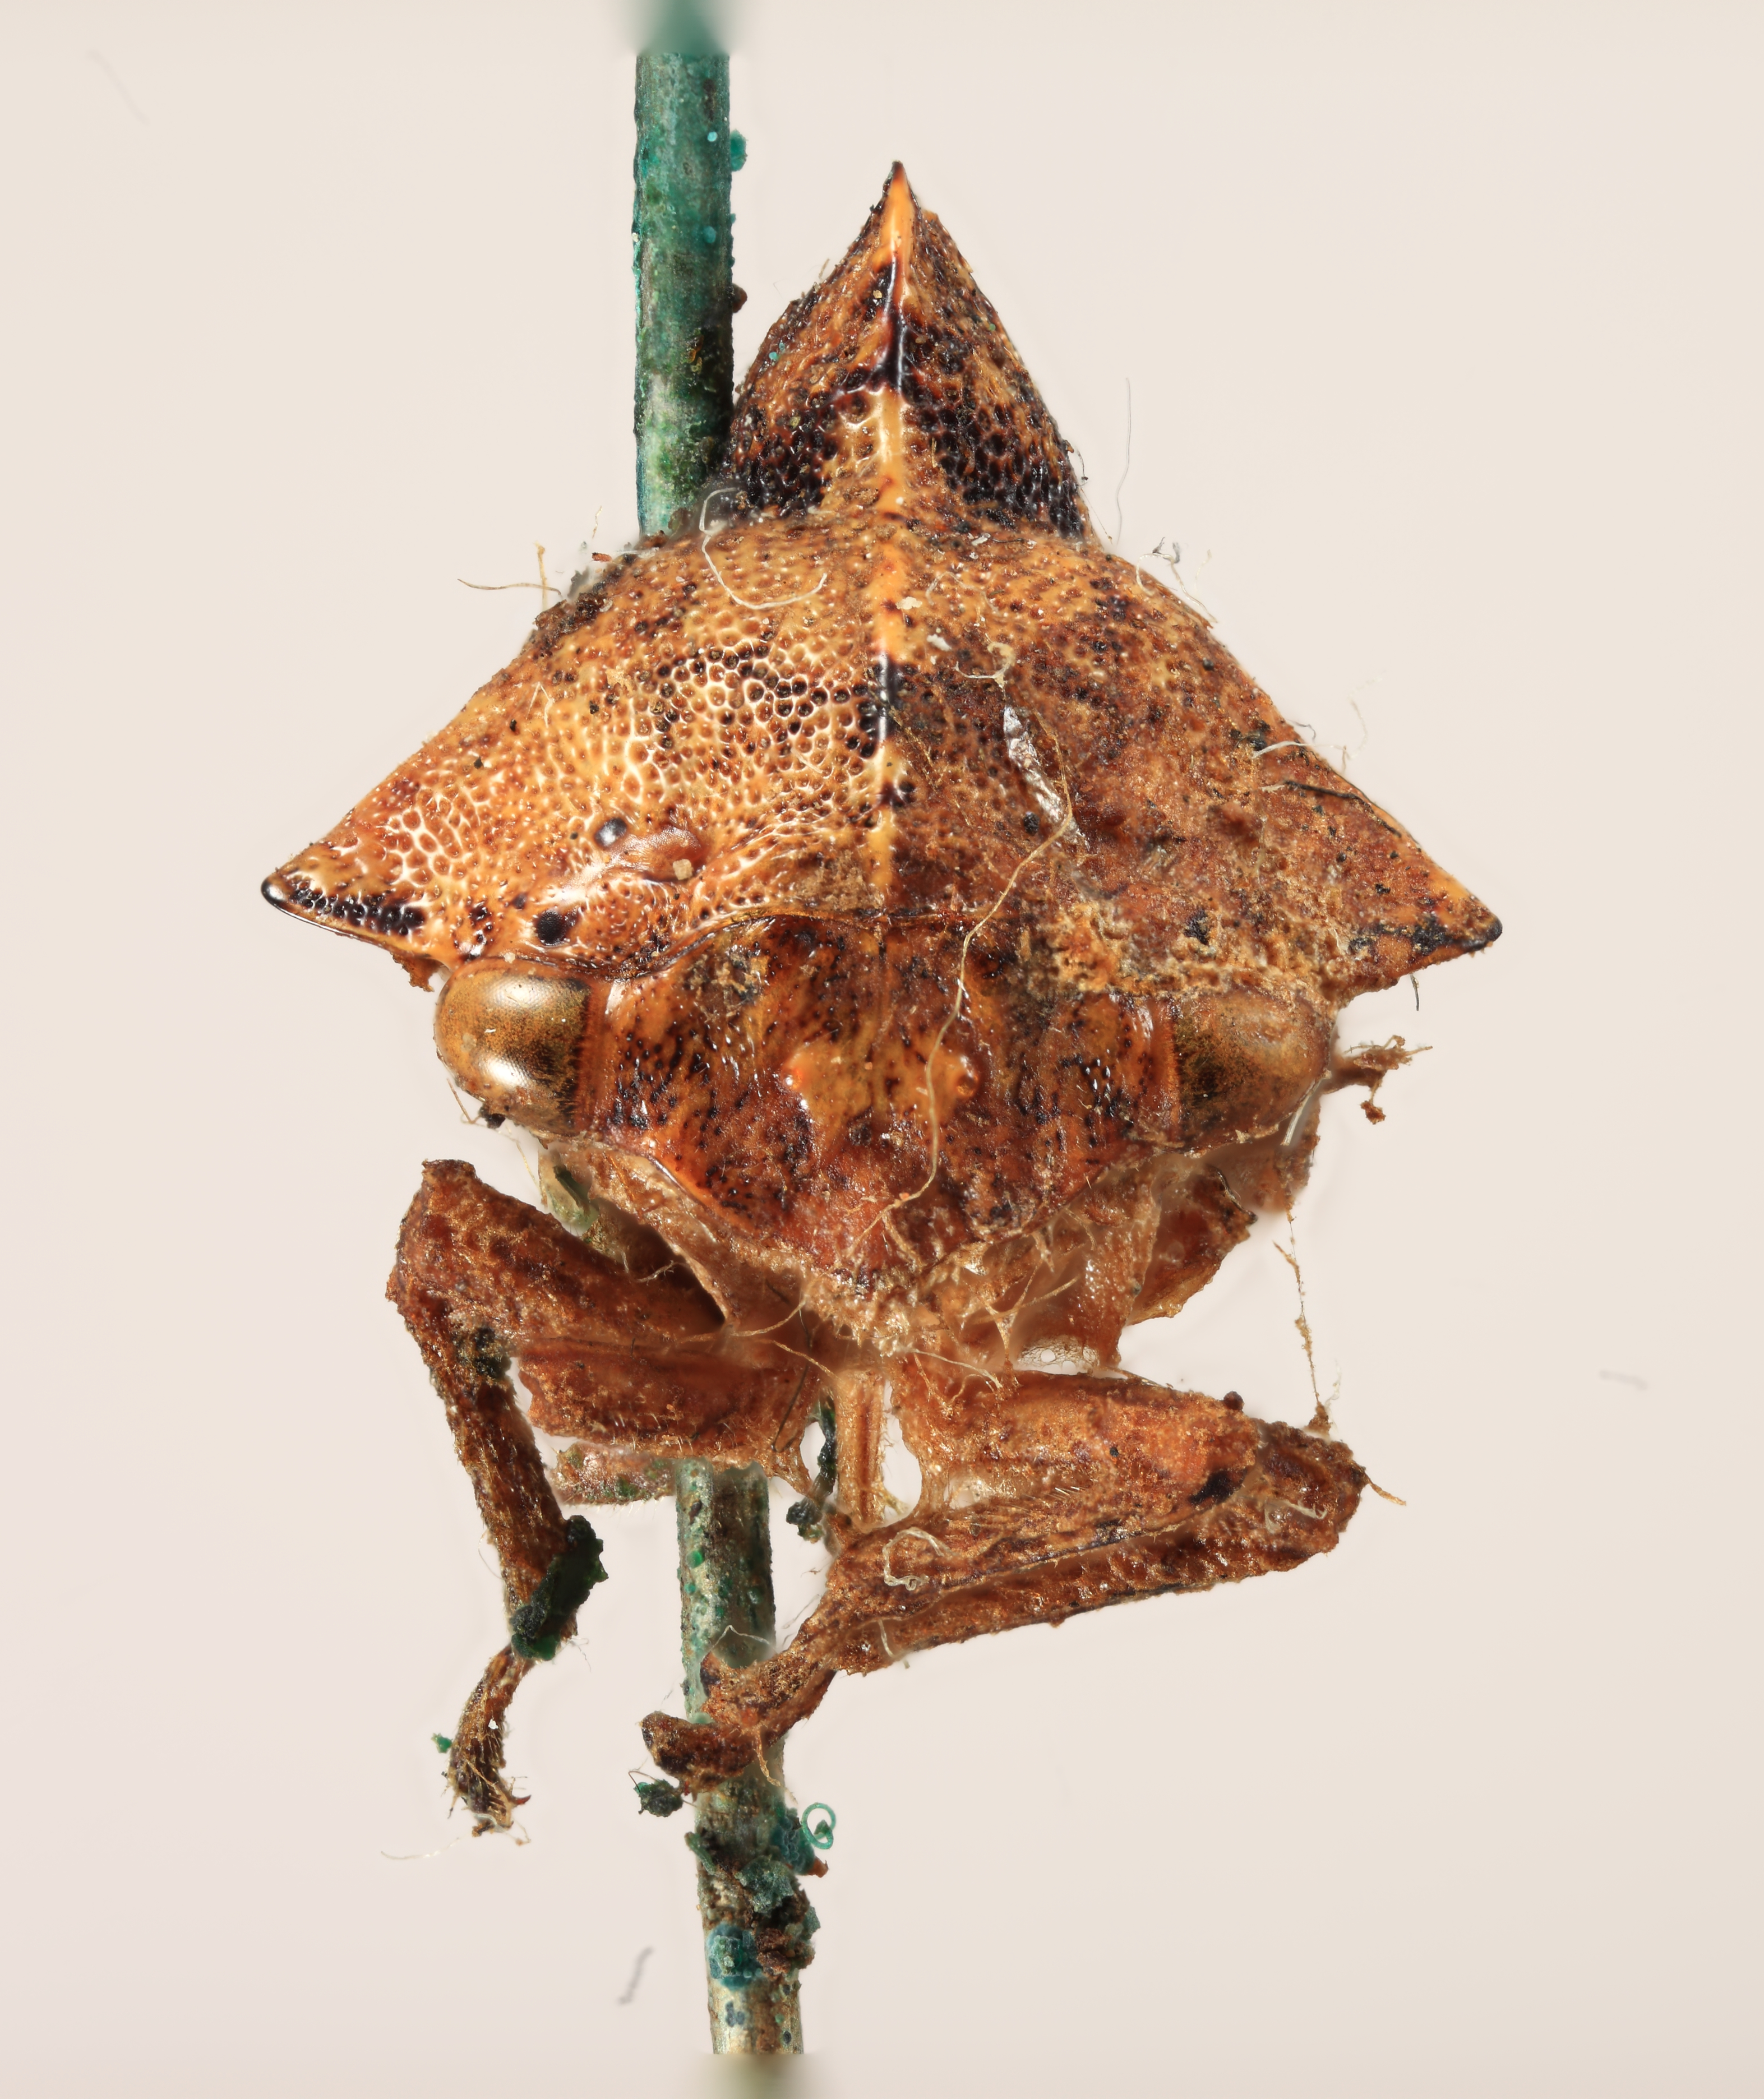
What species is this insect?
Telamona concava
